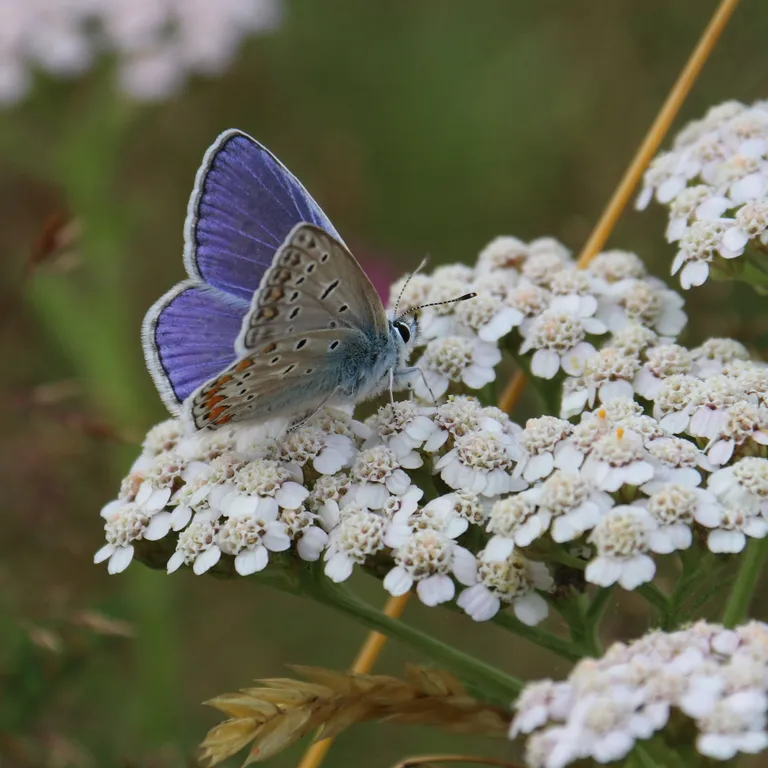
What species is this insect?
Polyommatus icarus
